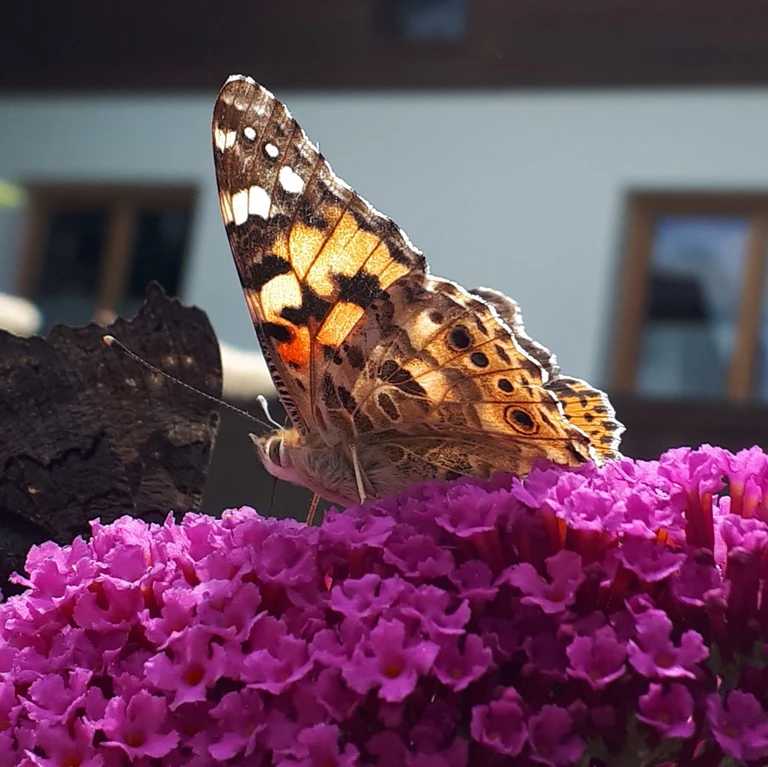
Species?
Vanessa cardui
